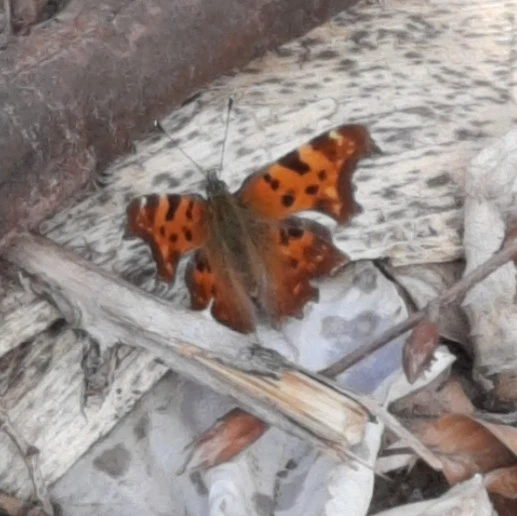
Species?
Polygonia c-album
